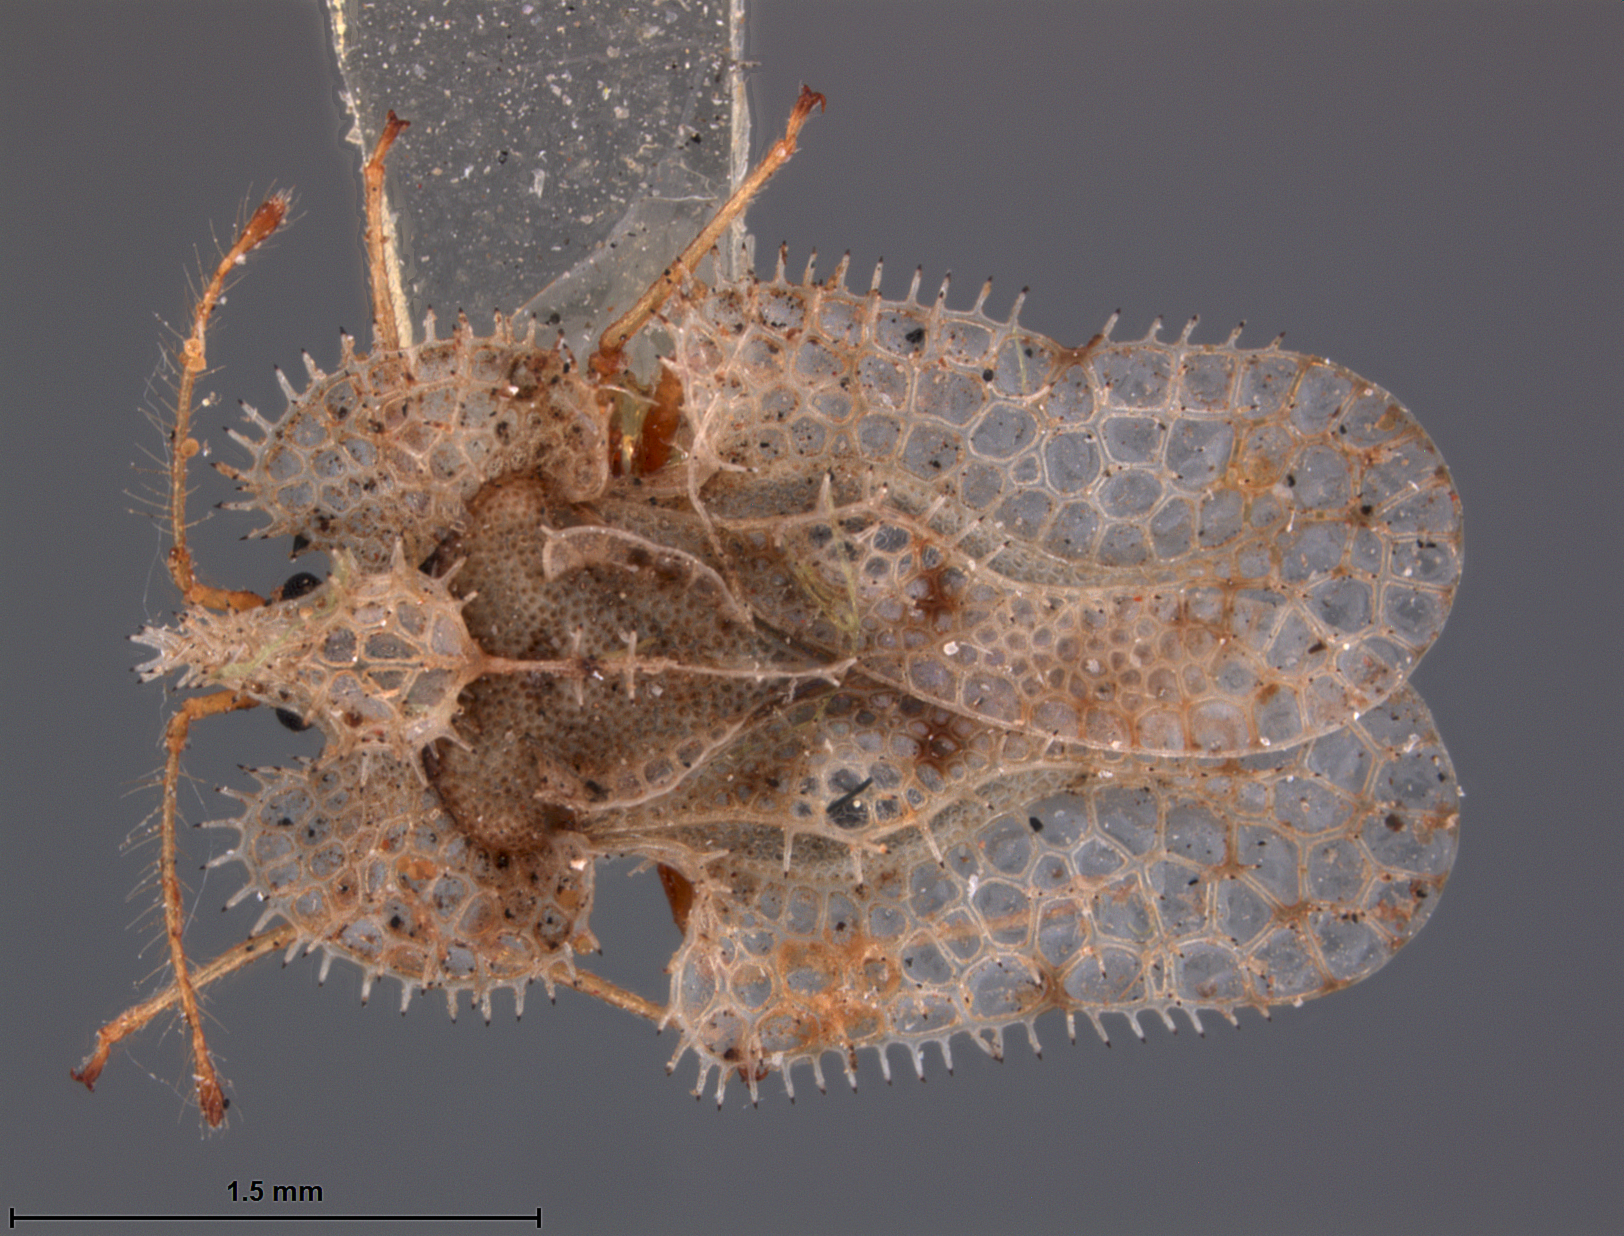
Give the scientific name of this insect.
Corythucha compta
